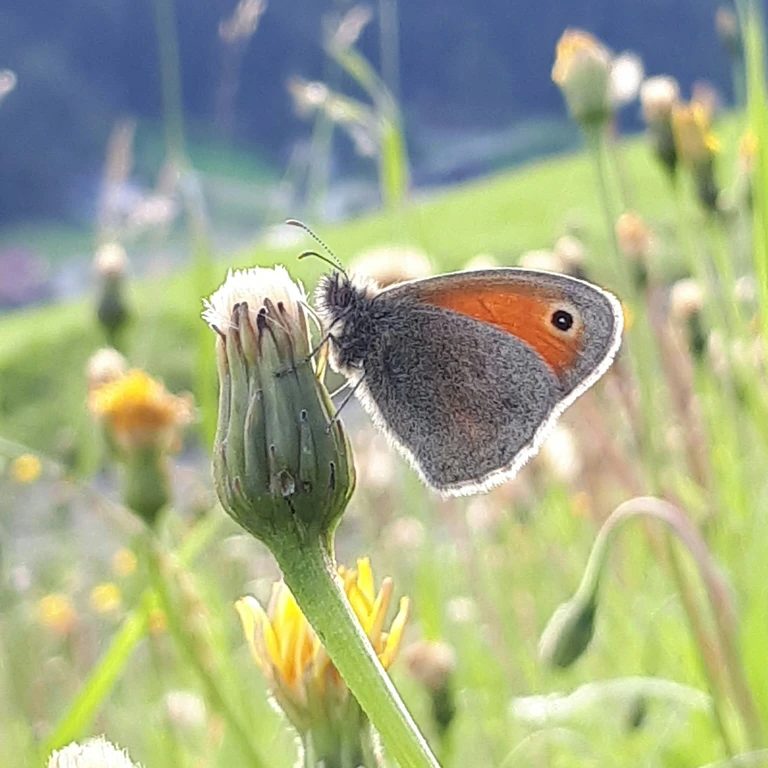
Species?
Coenonympha pamphilus
